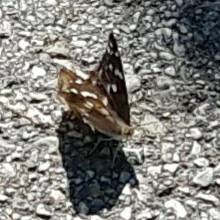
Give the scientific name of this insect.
Apatura ilia
